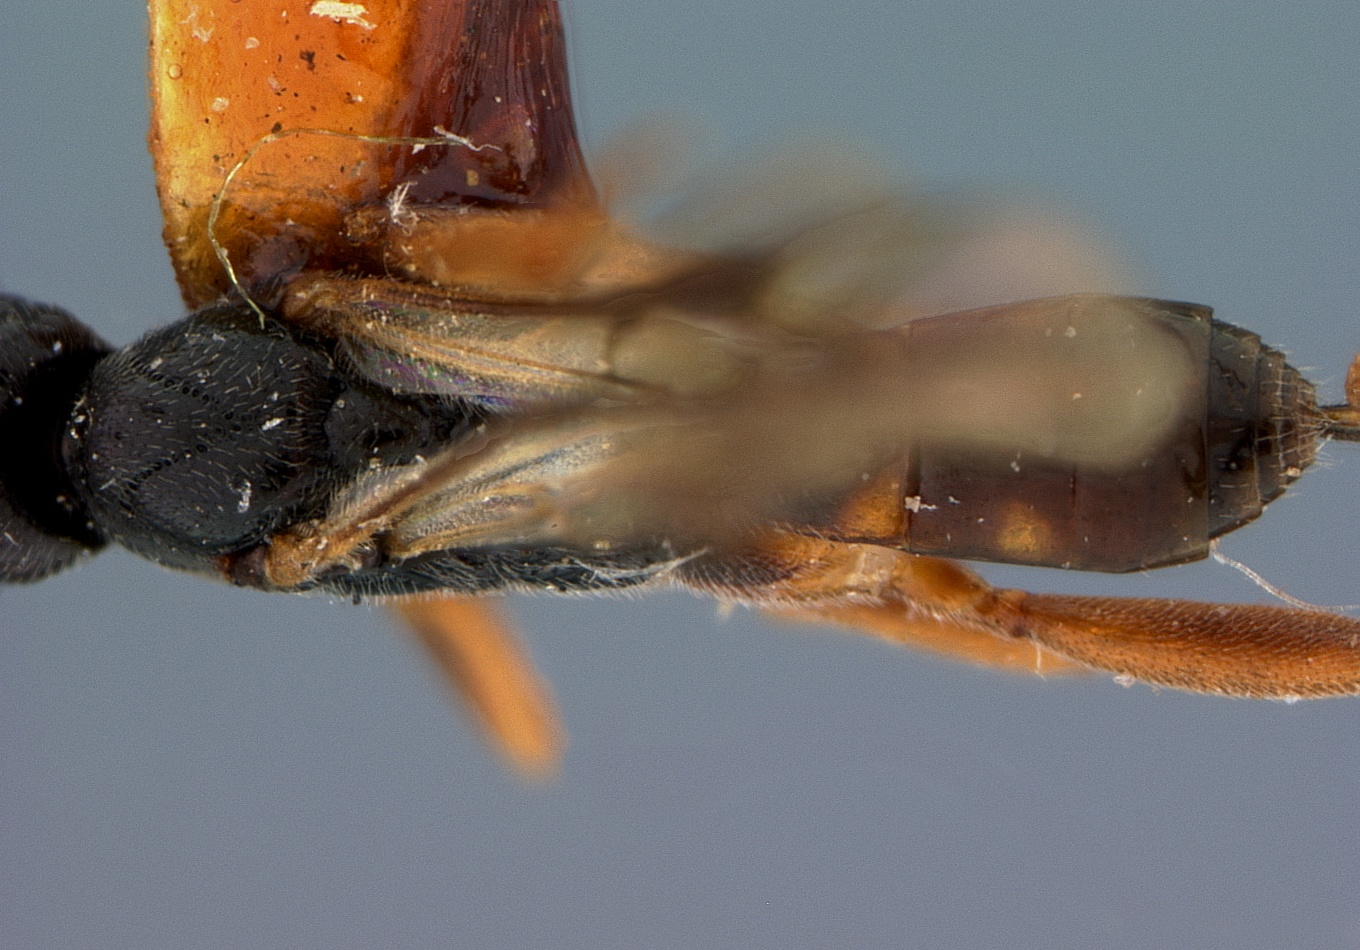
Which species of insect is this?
Orgilus cognatus
